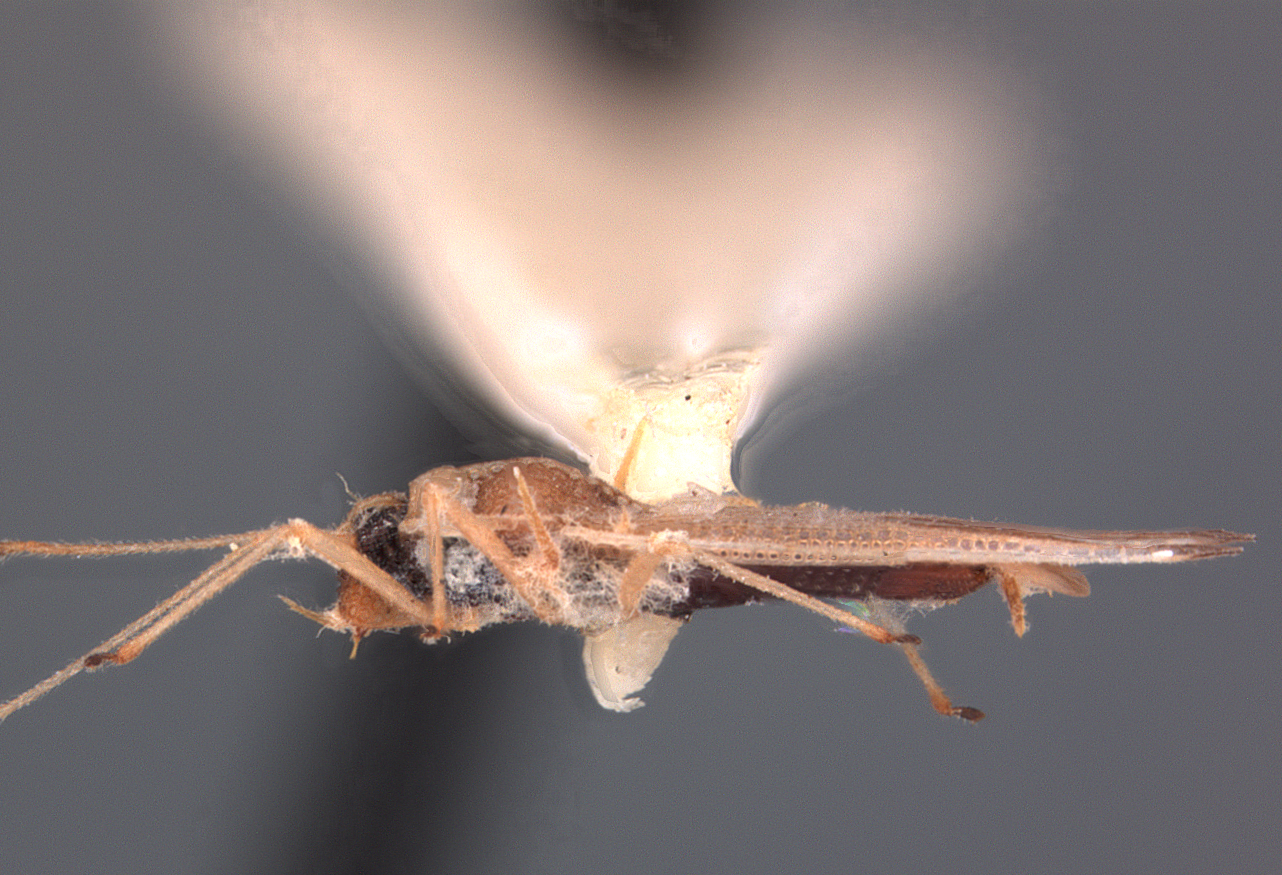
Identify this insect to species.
Leptopharsa jubaris
